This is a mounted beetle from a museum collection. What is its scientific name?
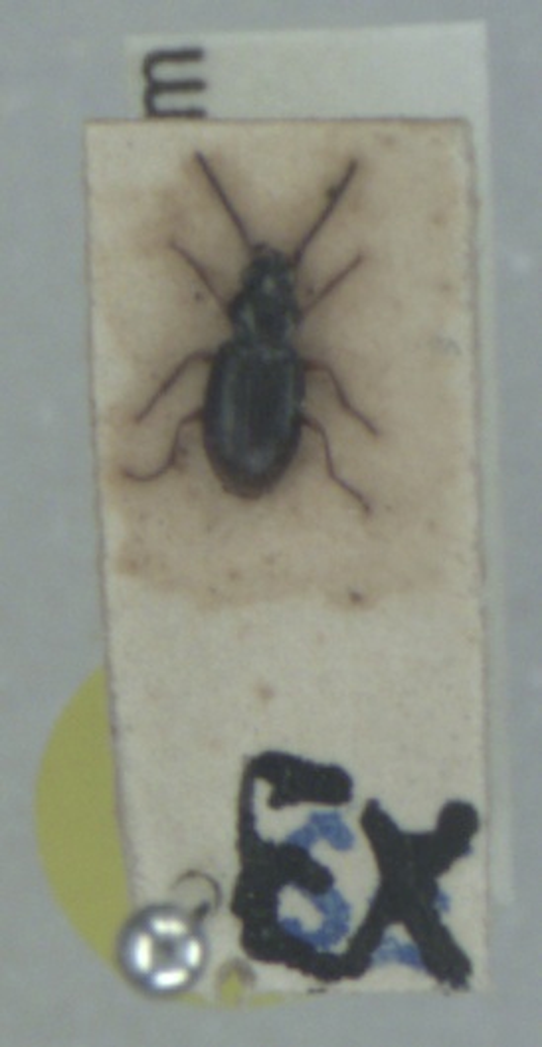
Bembidion clarkei
